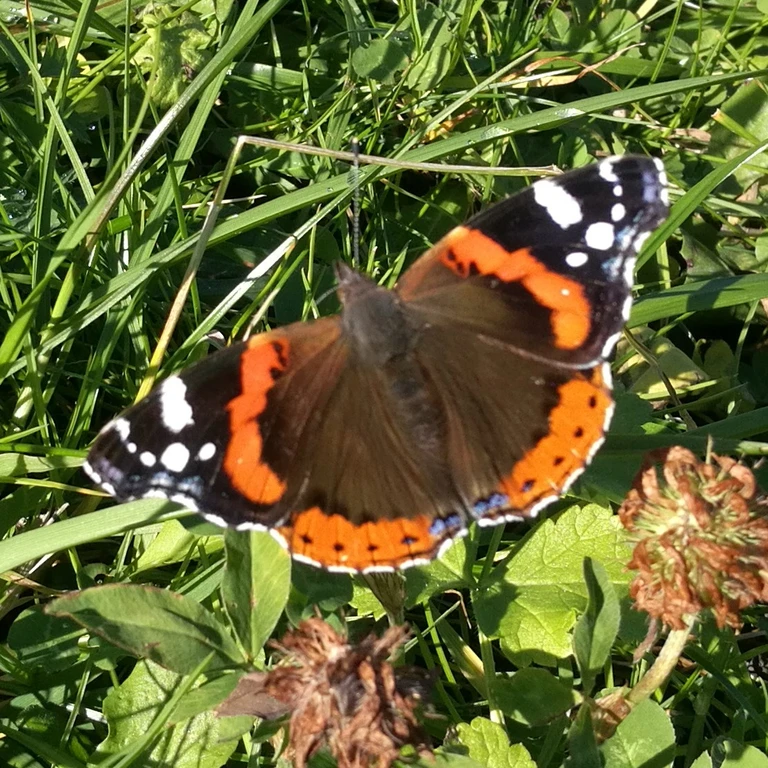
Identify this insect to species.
Vanessa atalanta
